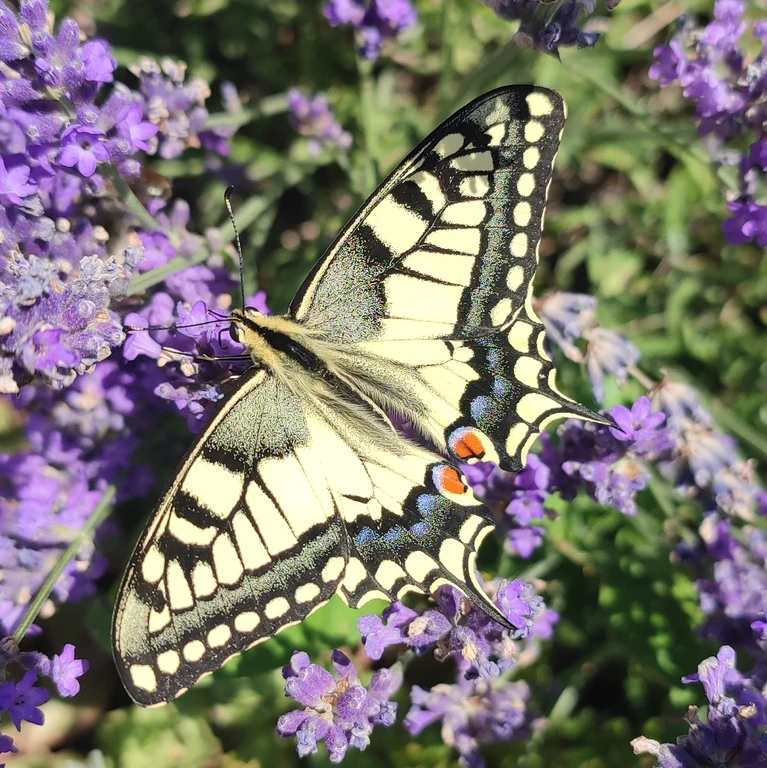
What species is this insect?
Papilio machaon
